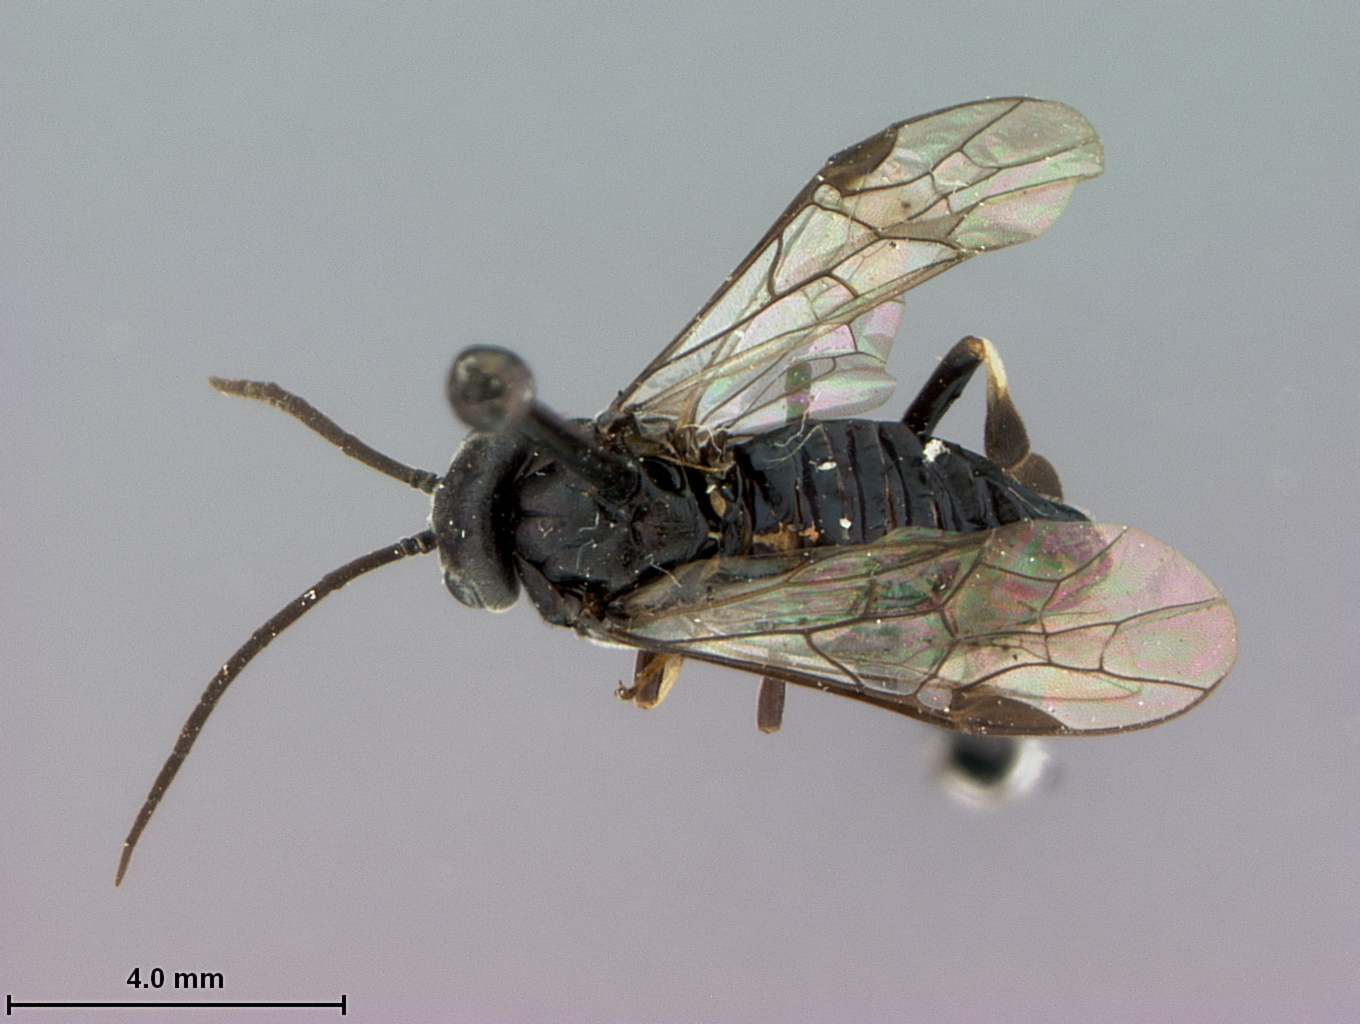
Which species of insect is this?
Croesus castaneae
